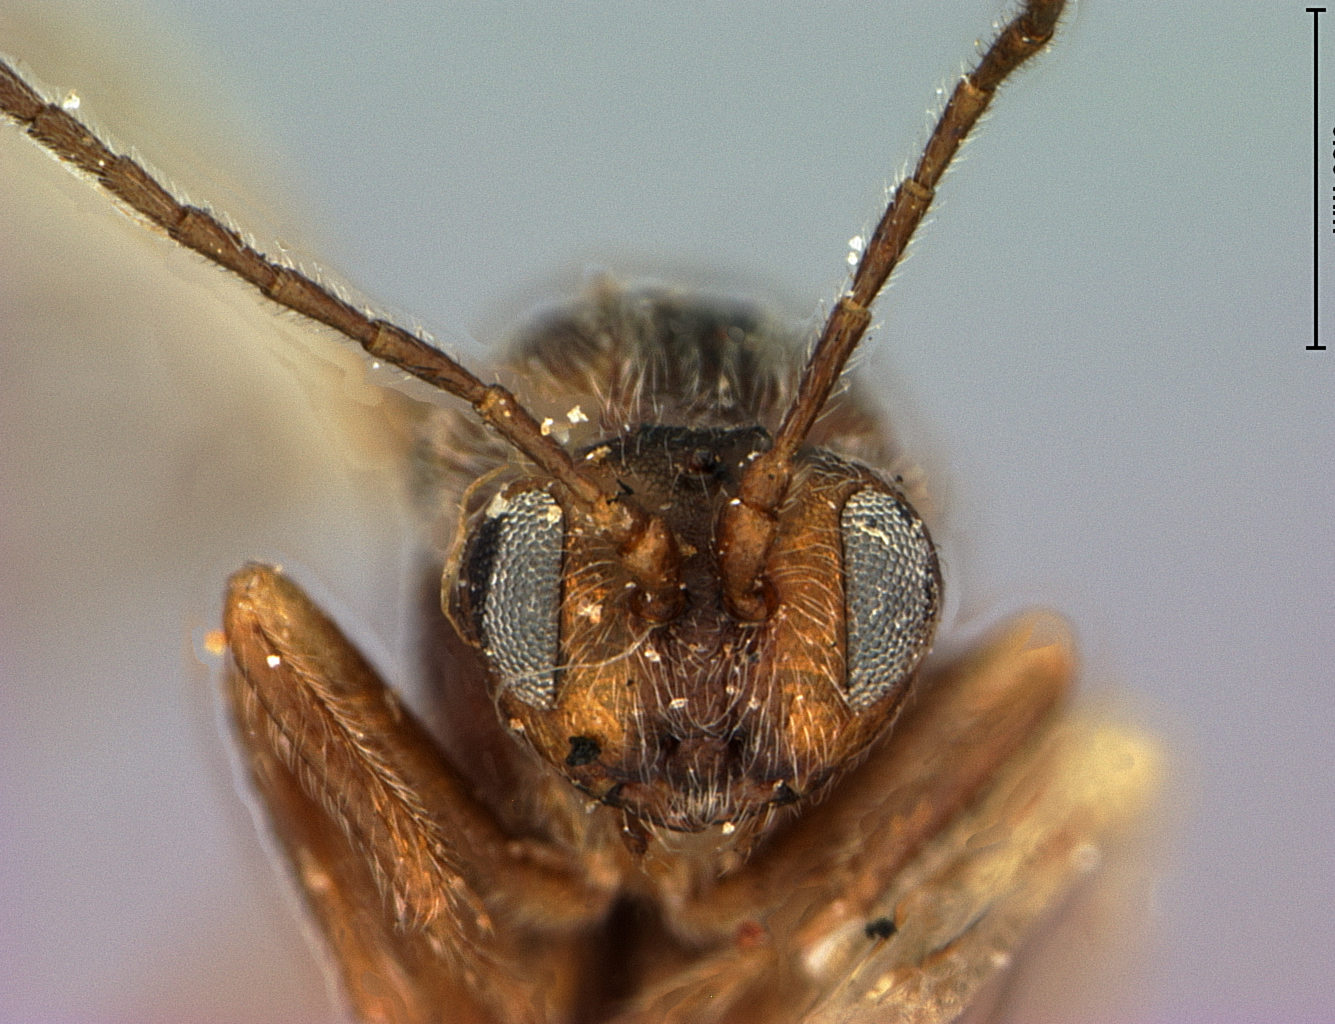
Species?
Dryophanta clavula
